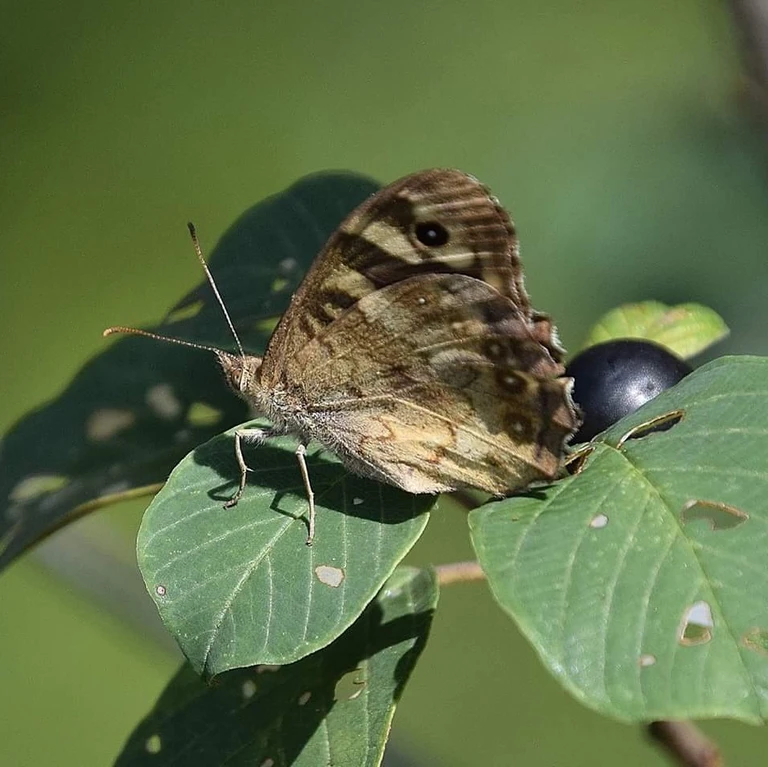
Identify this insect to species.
Pararge aegeria
